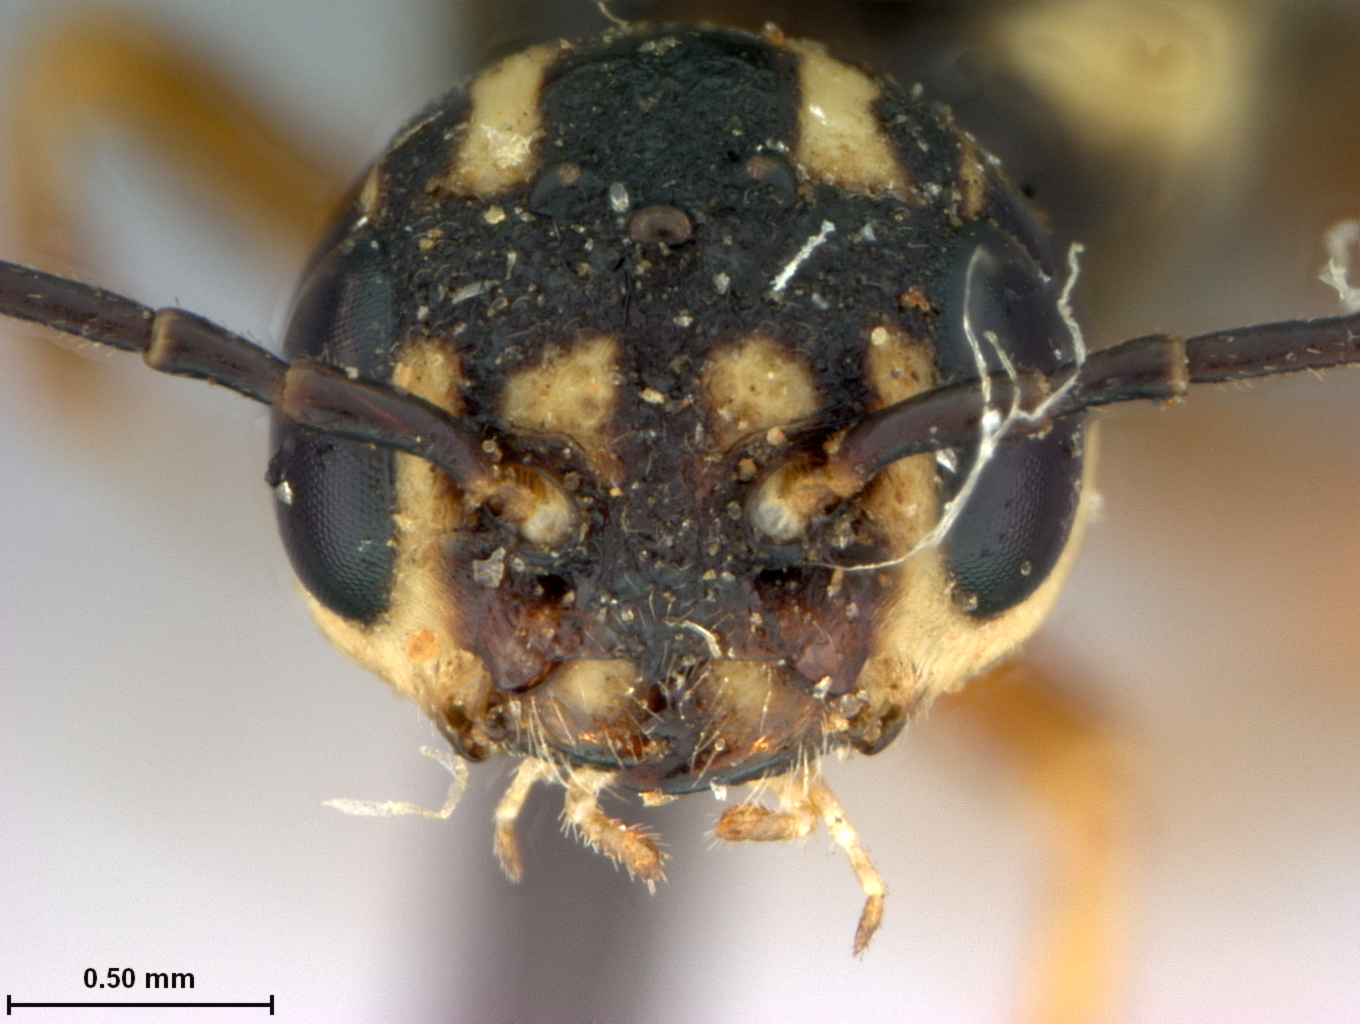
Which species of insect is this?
Xiphydria maculata
